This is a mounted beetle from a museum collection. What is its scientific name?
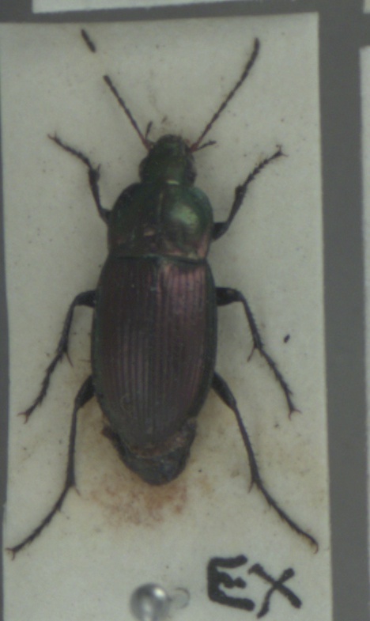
Poecilus versicolor
